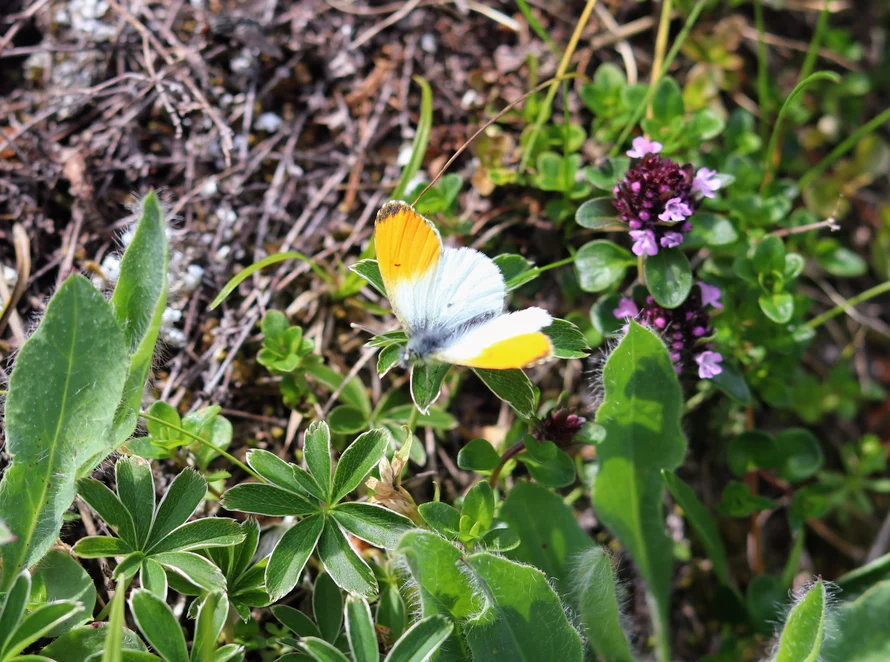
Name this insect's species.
Anthocharis cardamines
